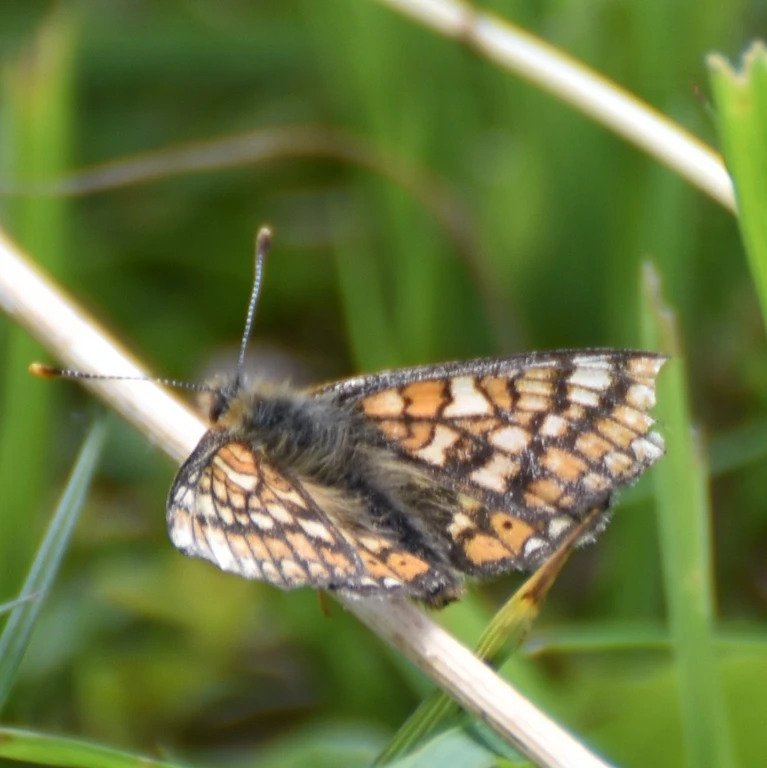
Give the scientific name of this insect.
Euphydryas aurinia
